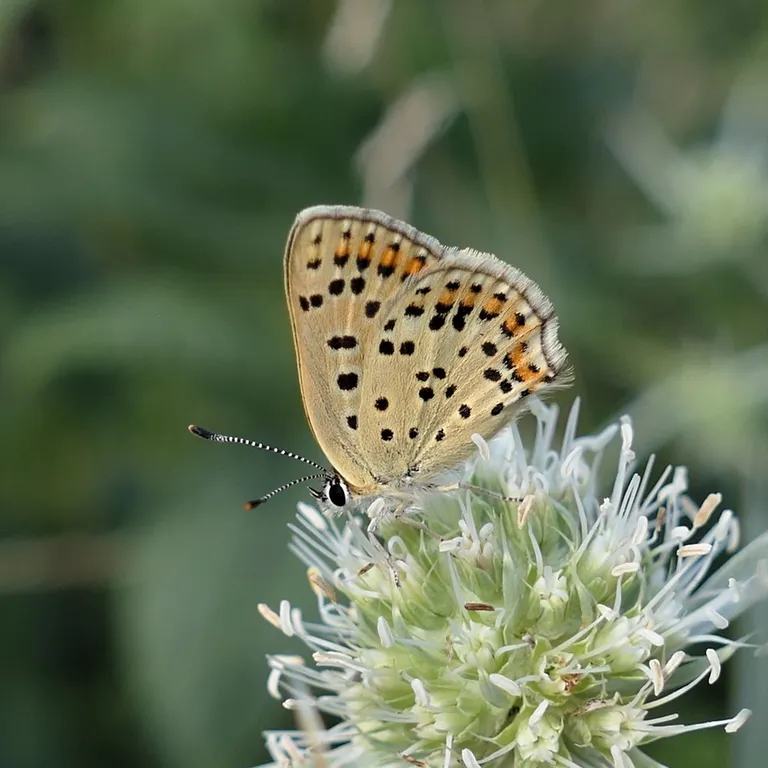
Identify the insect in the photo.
Lycaena tityrus (also Loweia tityrus)
